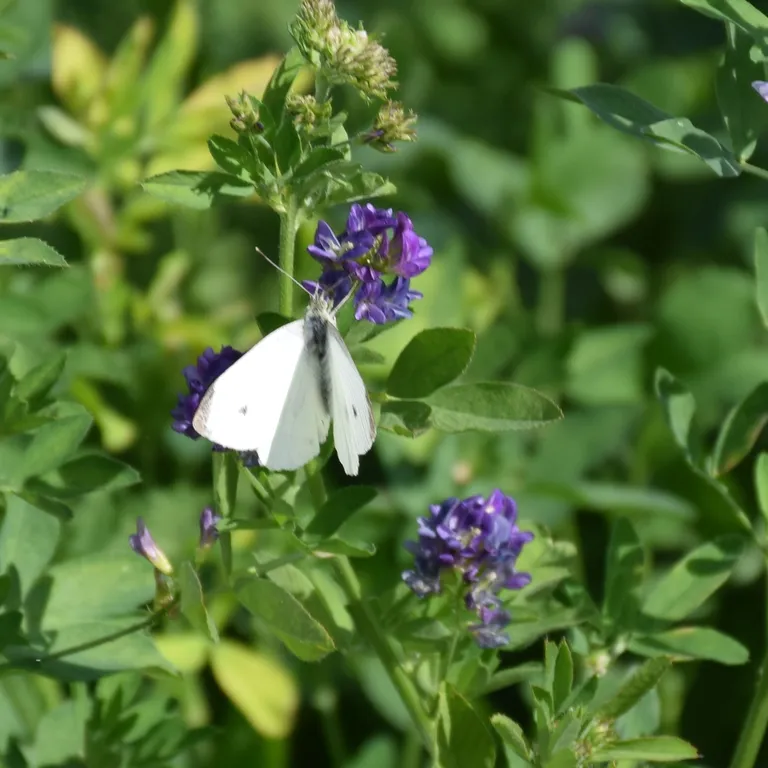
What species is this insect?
Pieris rapae
